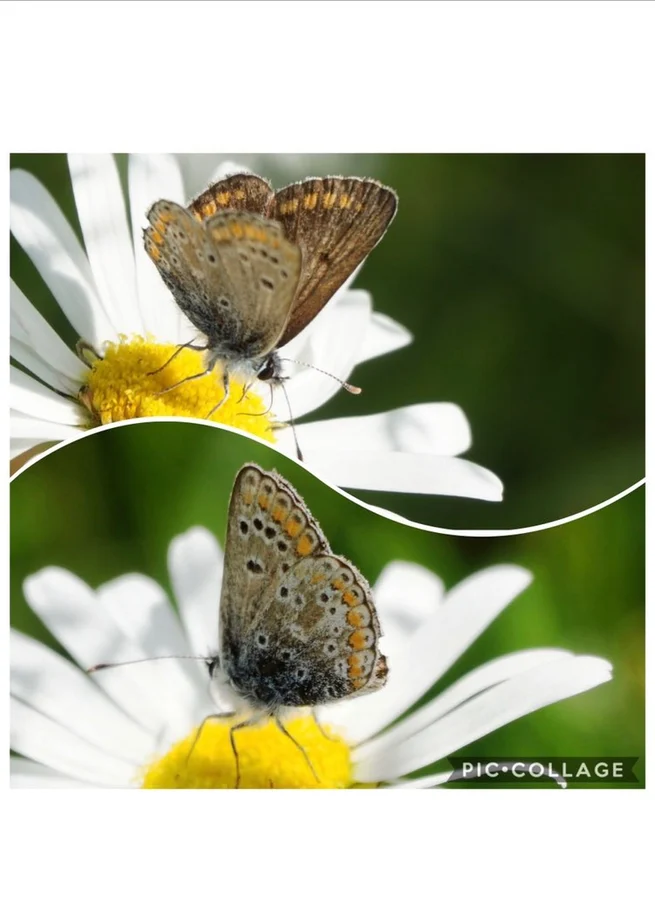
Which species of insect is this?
Aricia agestis/artaxerxes
